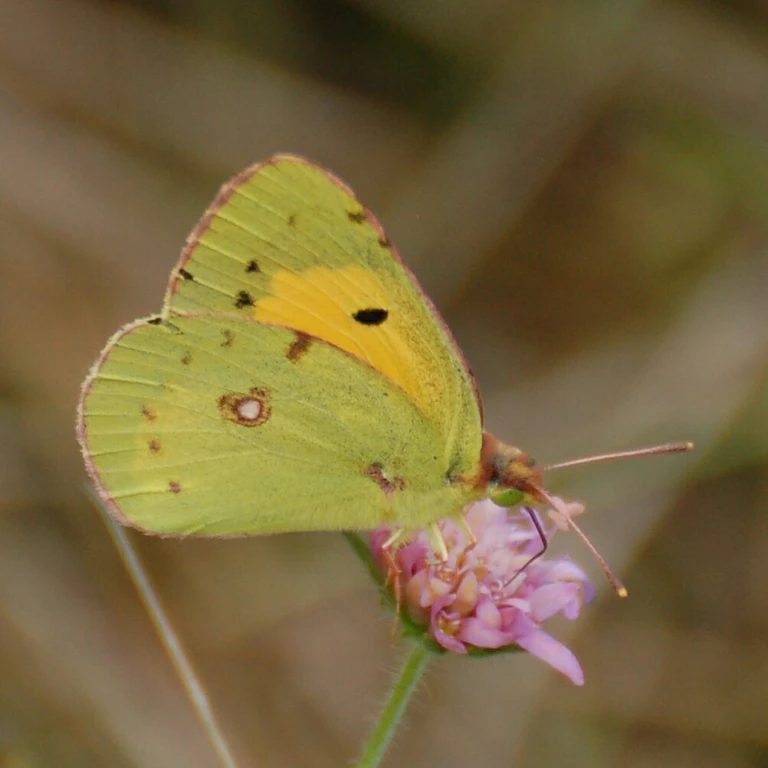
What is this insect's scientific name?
Colias croceus
